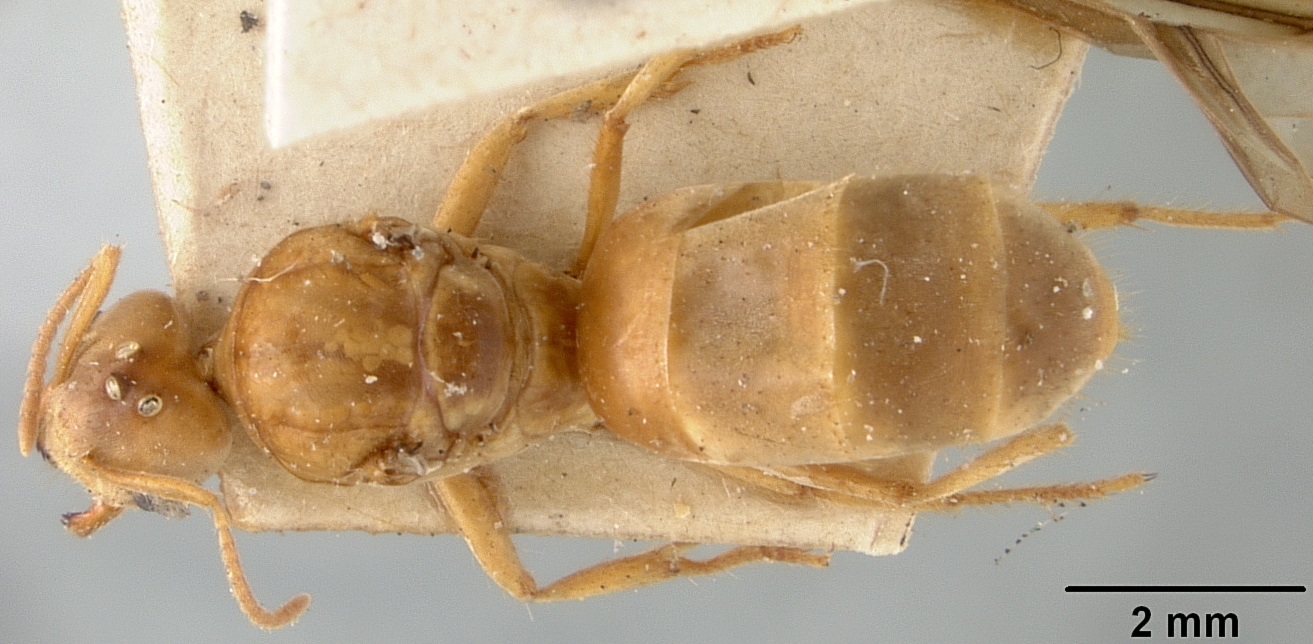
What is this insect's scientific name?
Pseudolasius mayri
